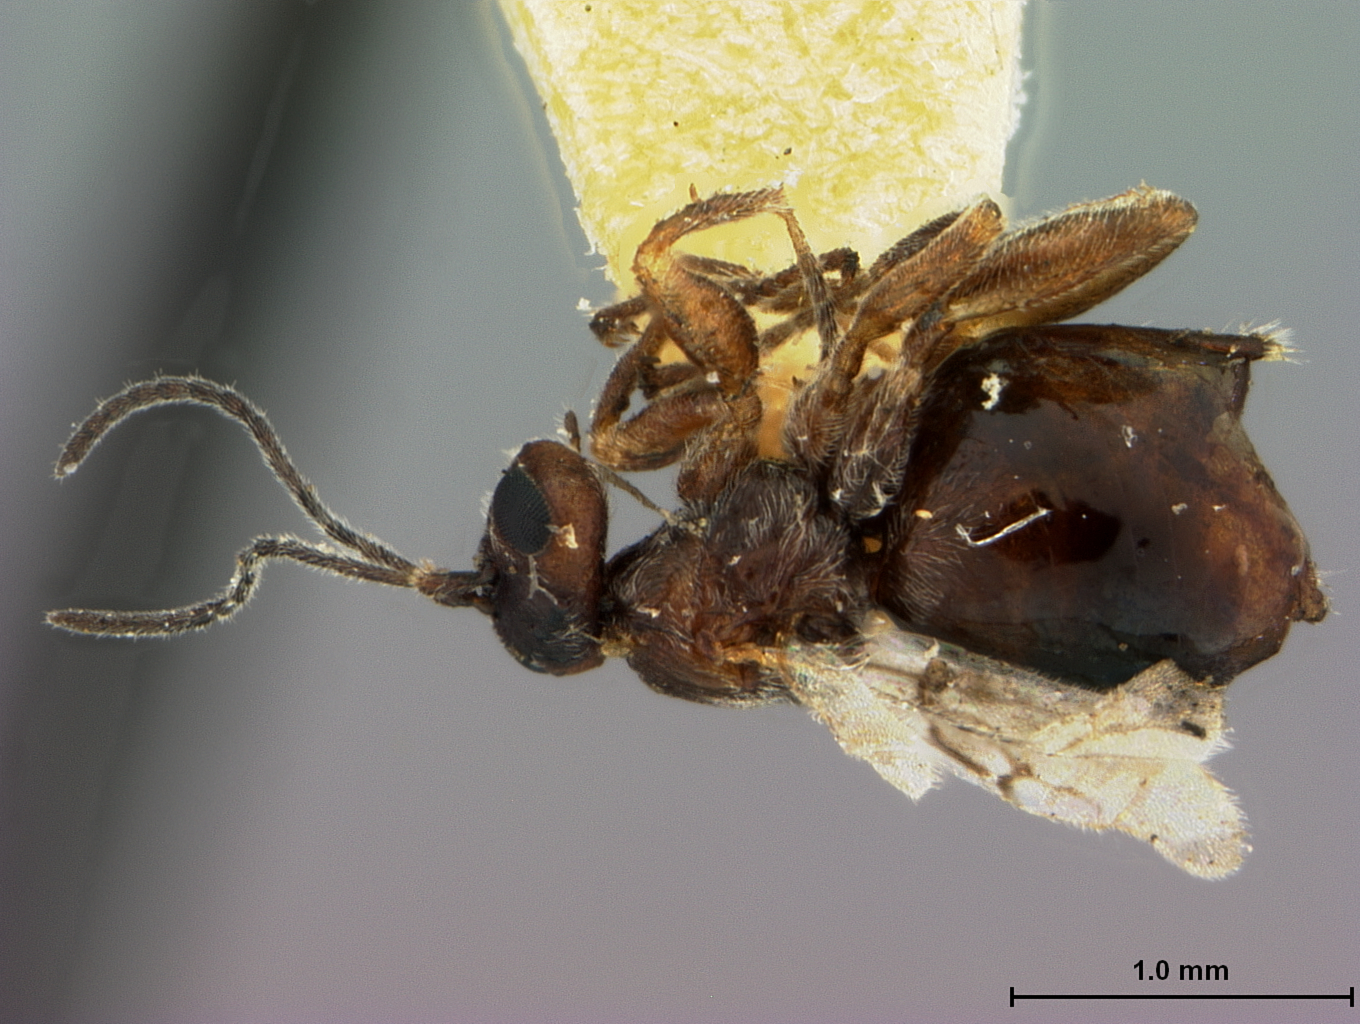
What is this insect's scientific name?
Acraspis insolens
